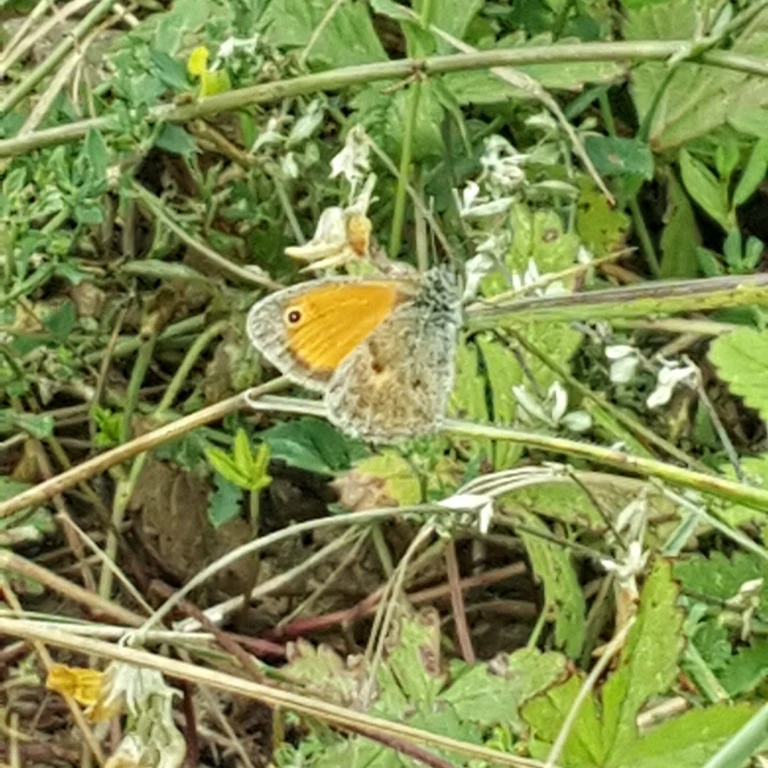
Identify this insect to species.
Coenonympha pamphilus
